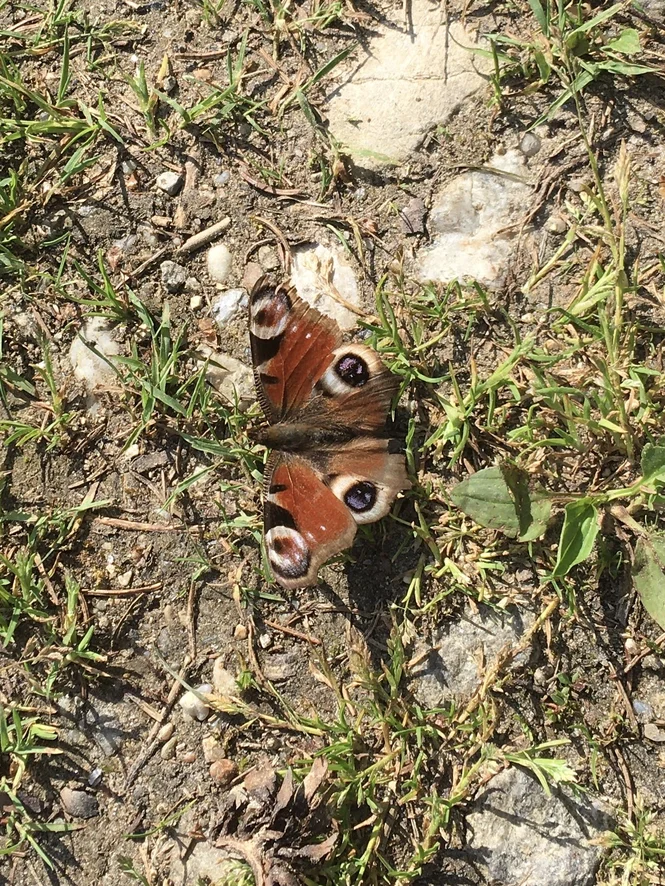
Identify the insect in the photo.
Aglais io
